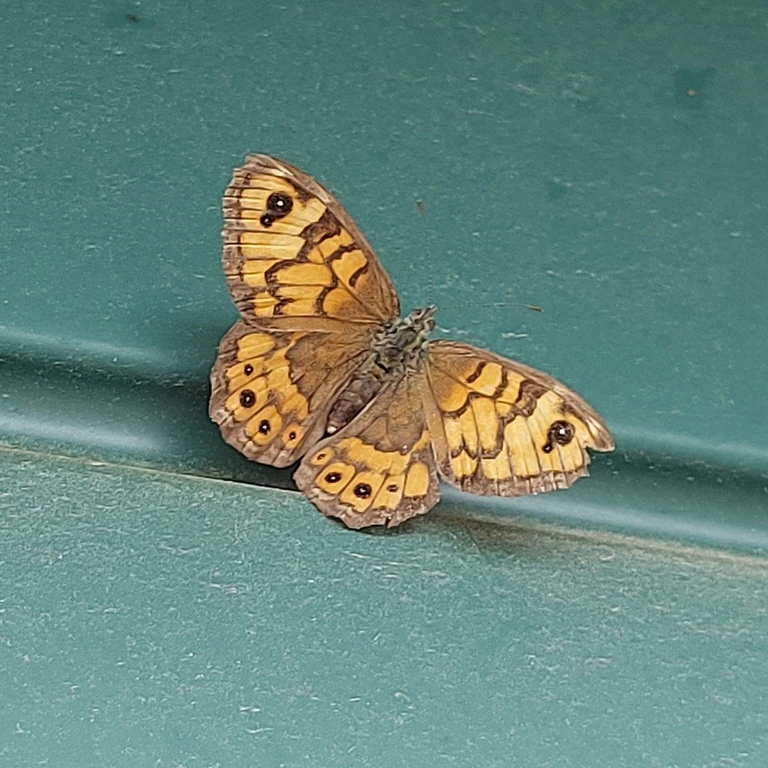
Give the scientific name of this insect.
Lasiommata megera (also Pararge megera)
